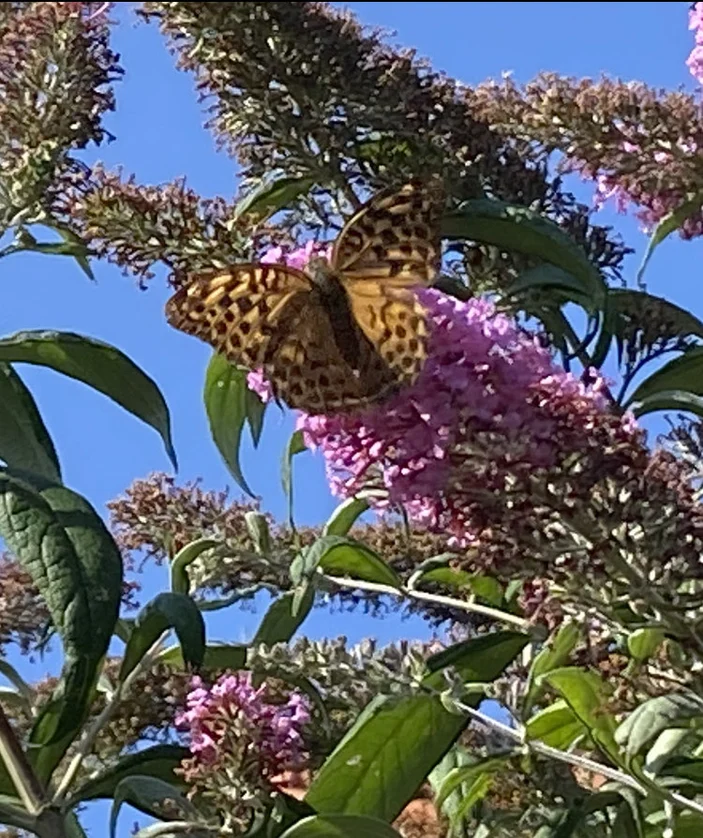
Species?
Argynnis paphia
